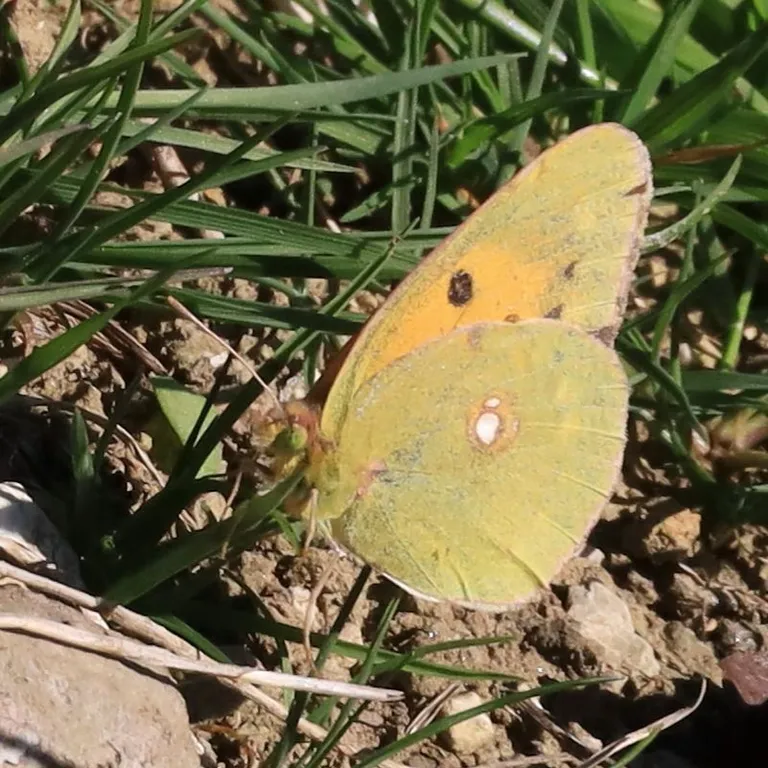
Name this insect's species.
Colias croceus
